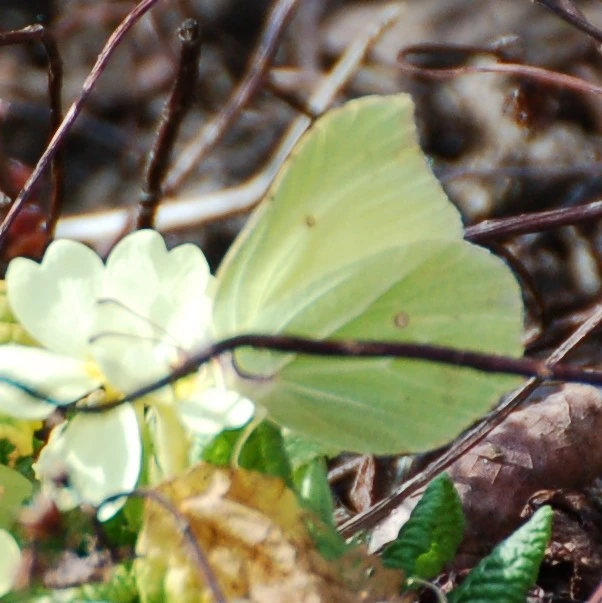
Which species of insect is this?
Gonepteryx rhamni
